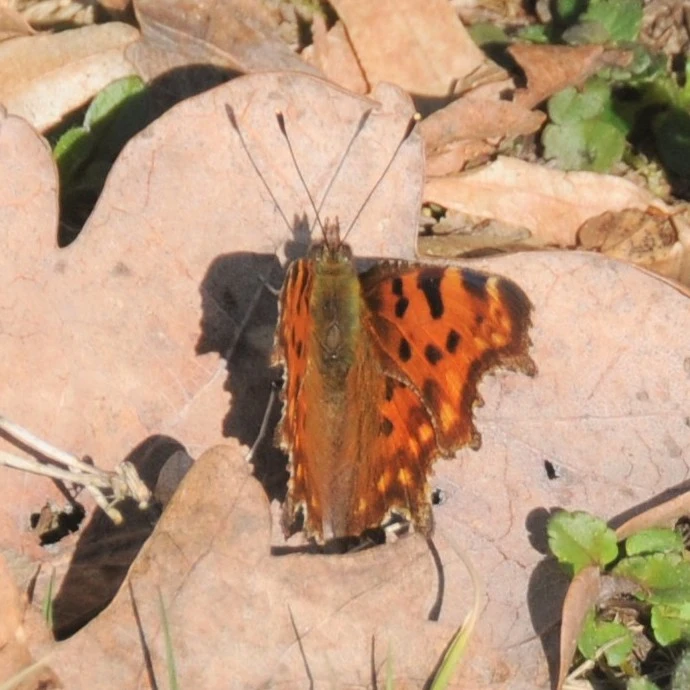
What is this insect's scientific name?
Polygonia c-album
